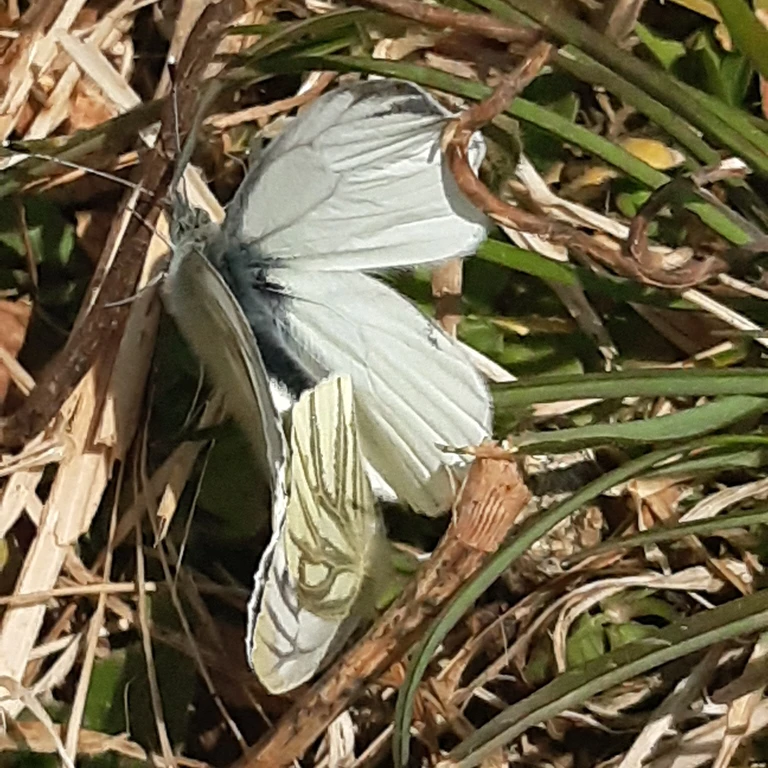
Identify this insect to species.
Pieris napi
